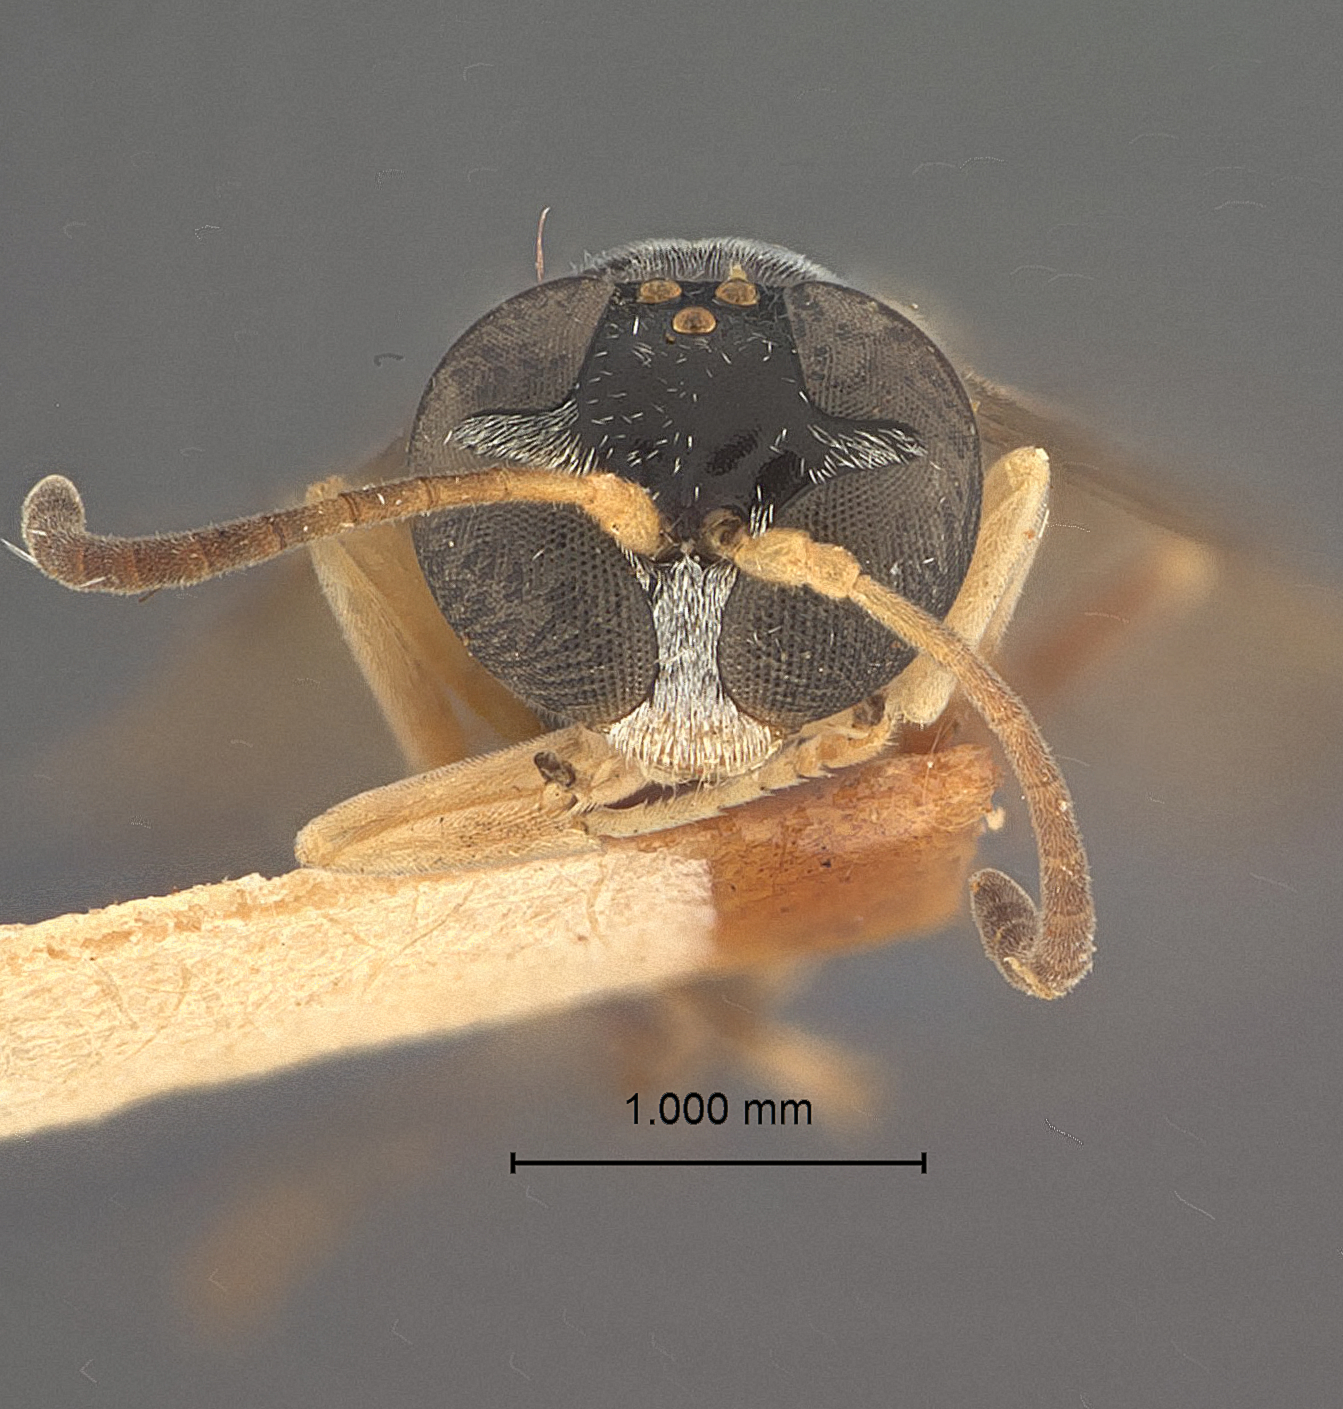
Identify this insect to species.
Trypoxylon singator
